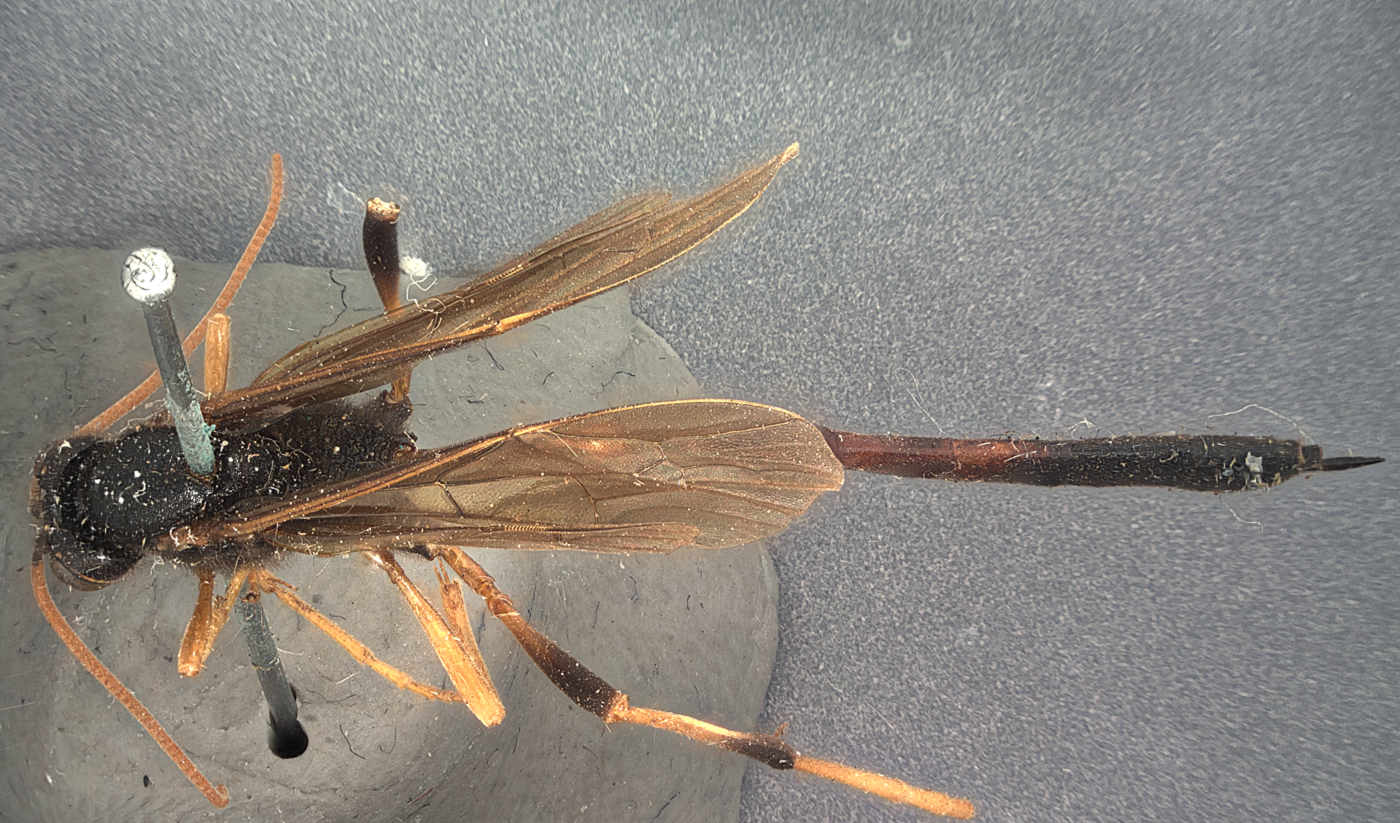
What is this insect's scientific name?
Exochilum acronyctae
